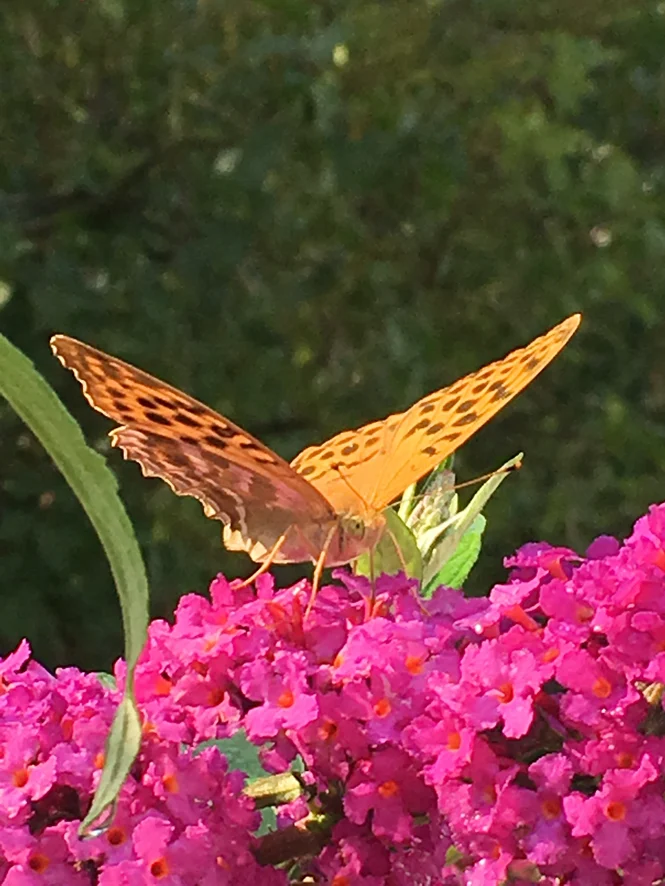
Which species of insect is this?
Argynnis paphia
